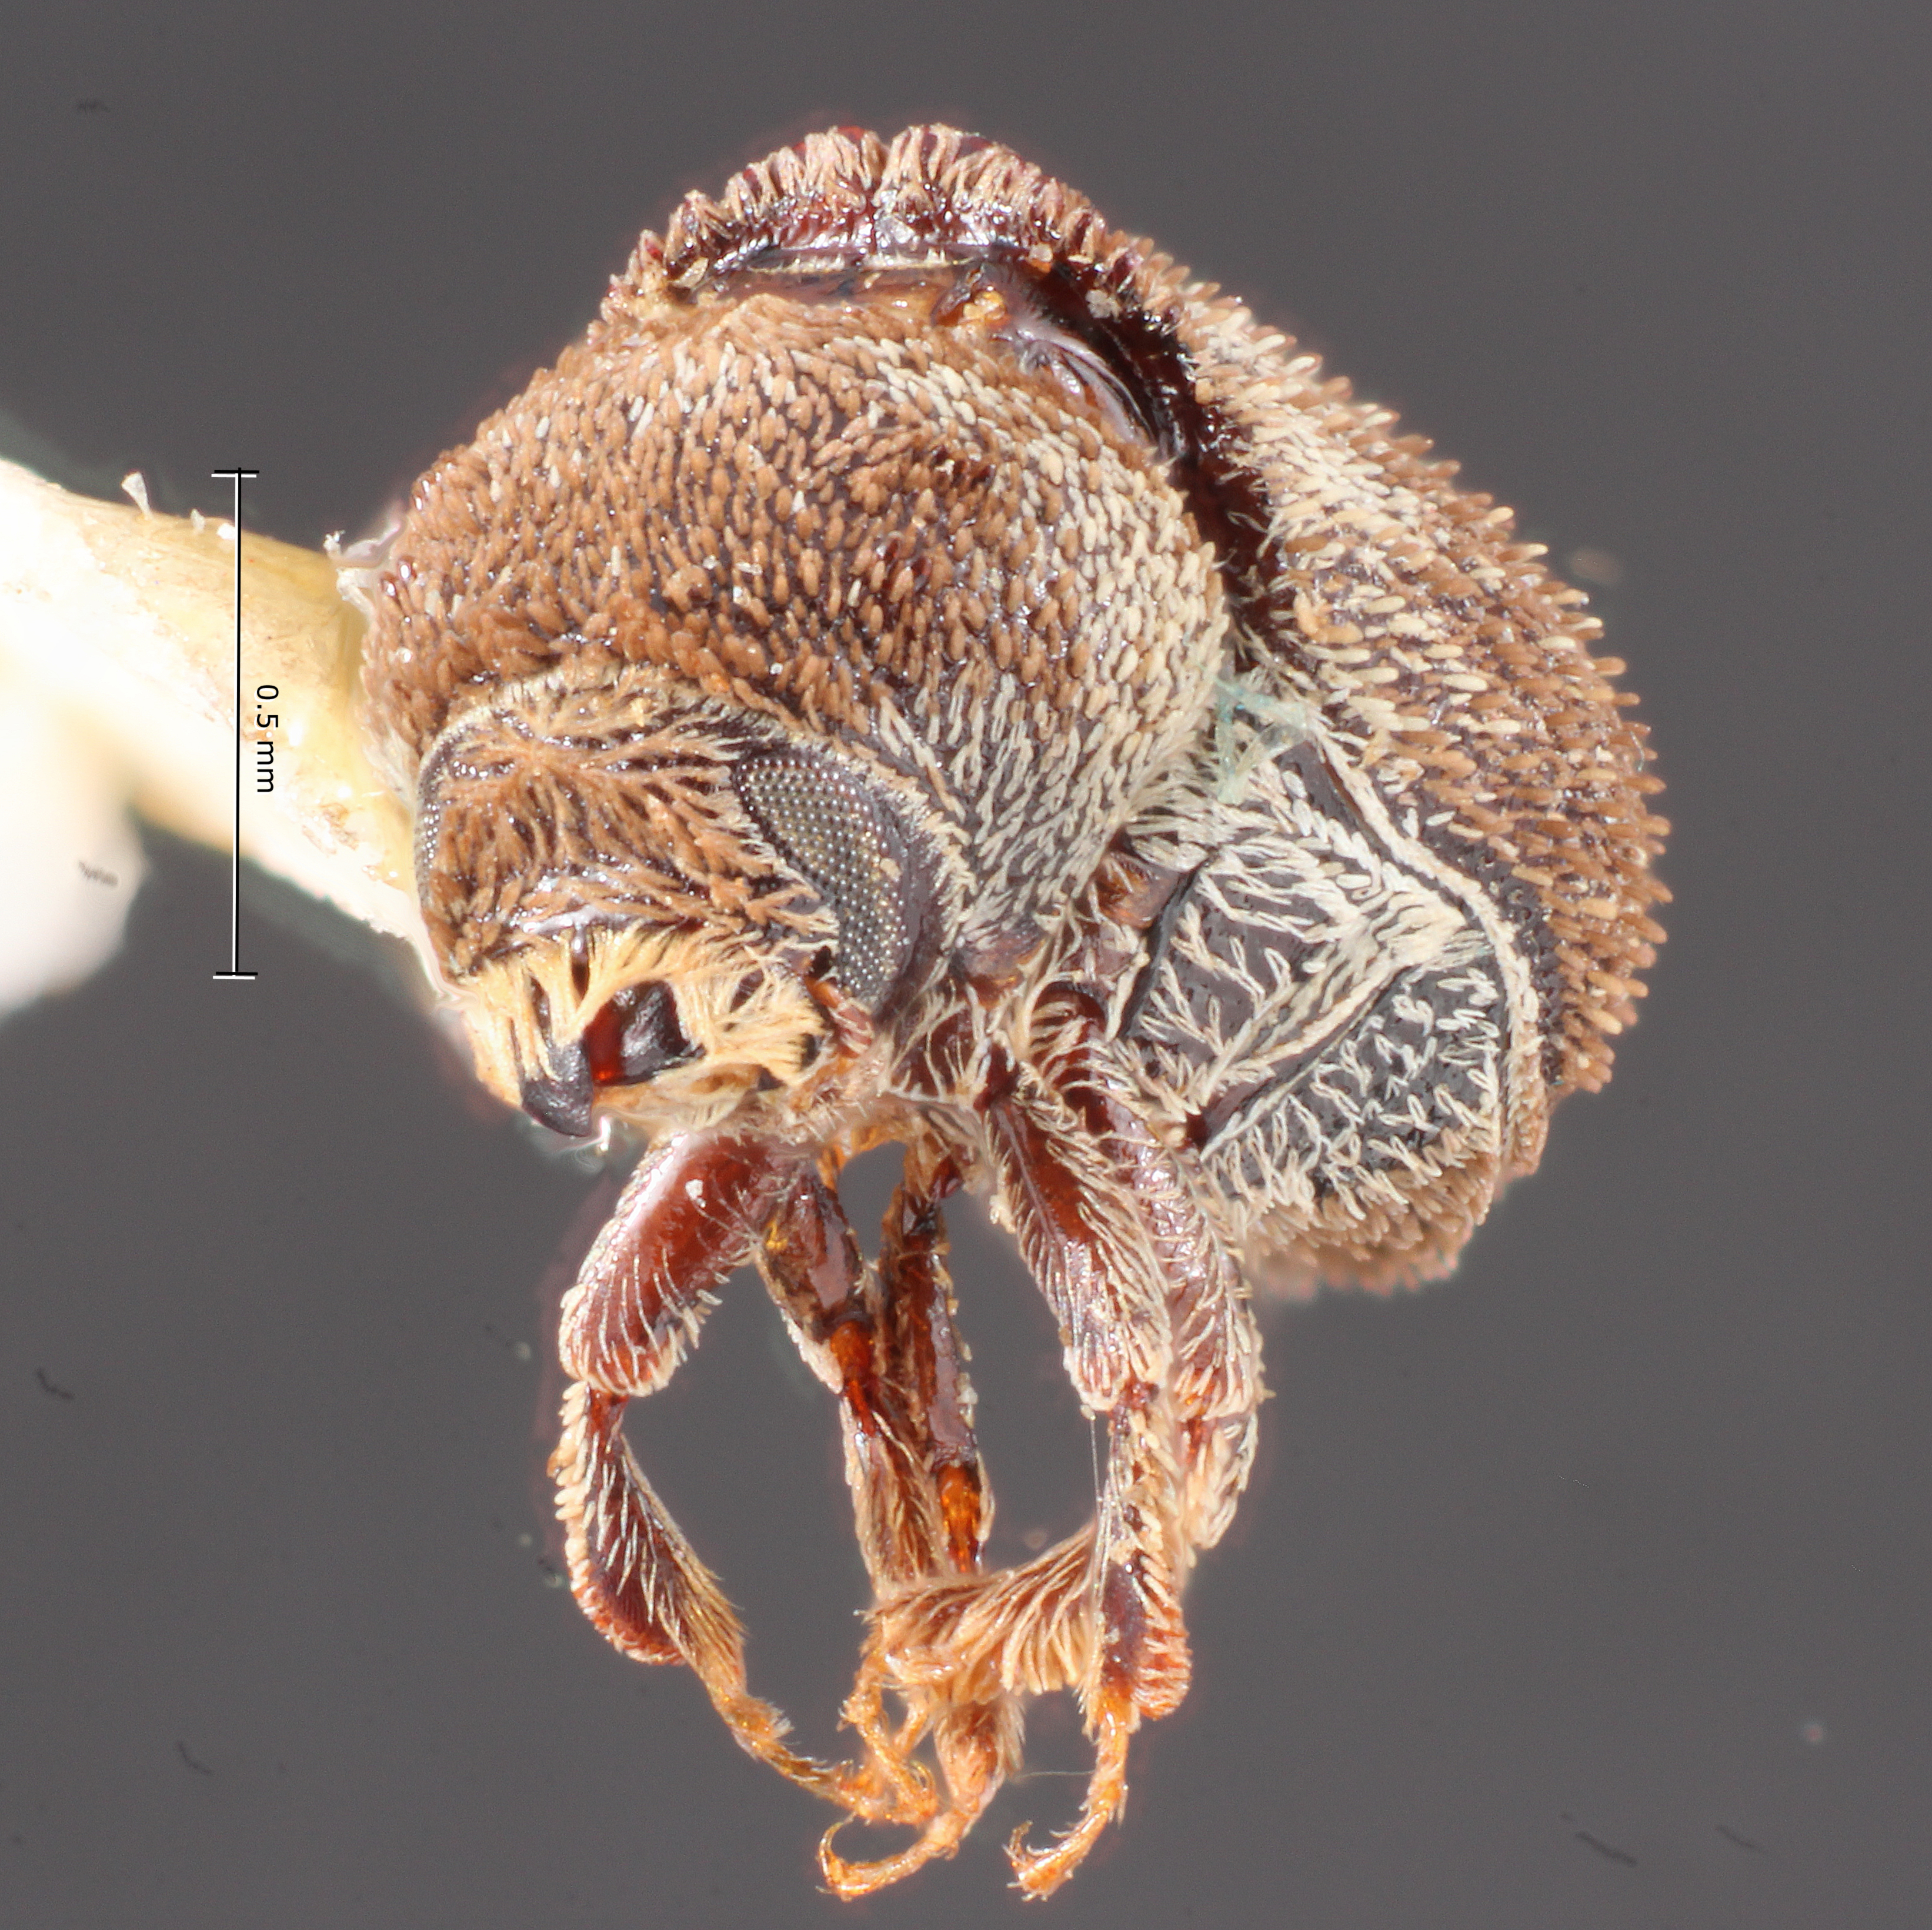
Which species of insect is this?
Renocis commixtus
